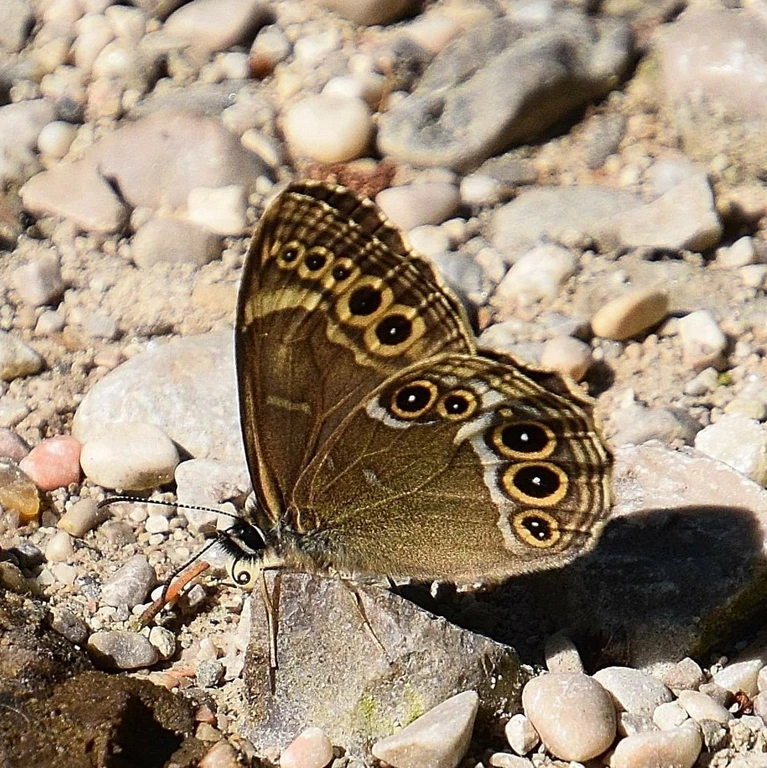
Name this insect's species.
Lopinga achine (also Pararge achine)
